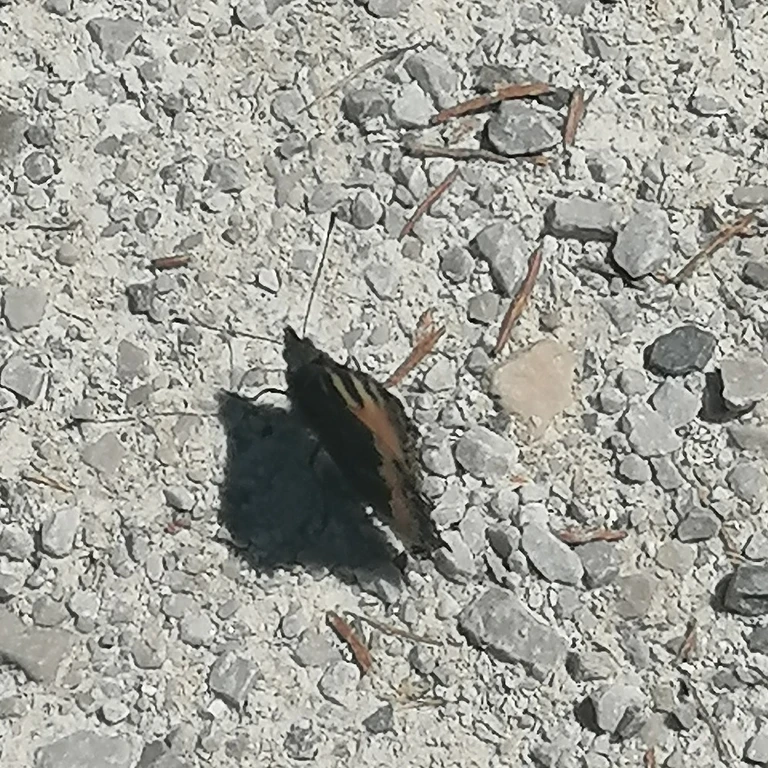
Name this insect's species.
Aglais urticae
